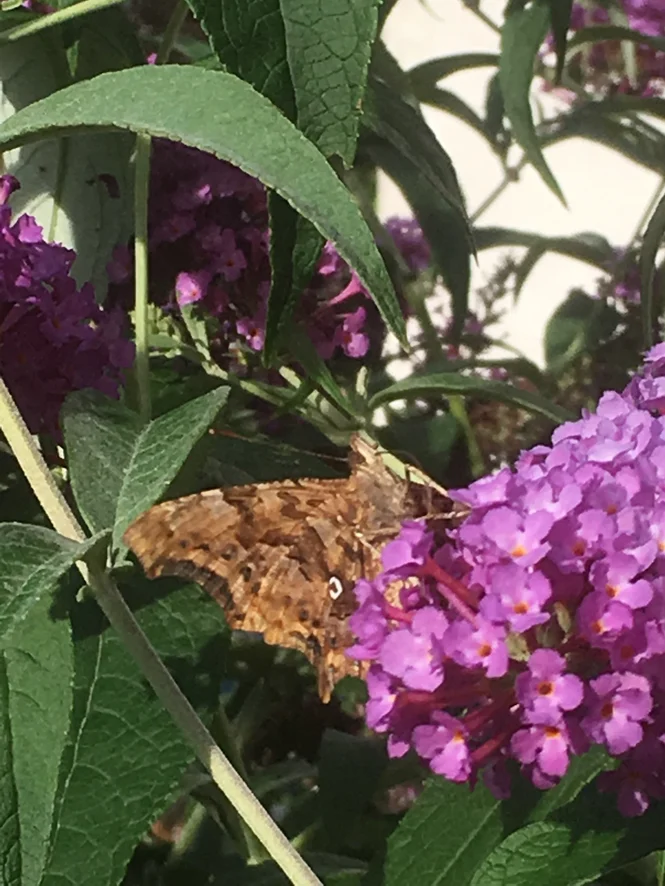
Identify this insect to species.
Polygonia c-album
